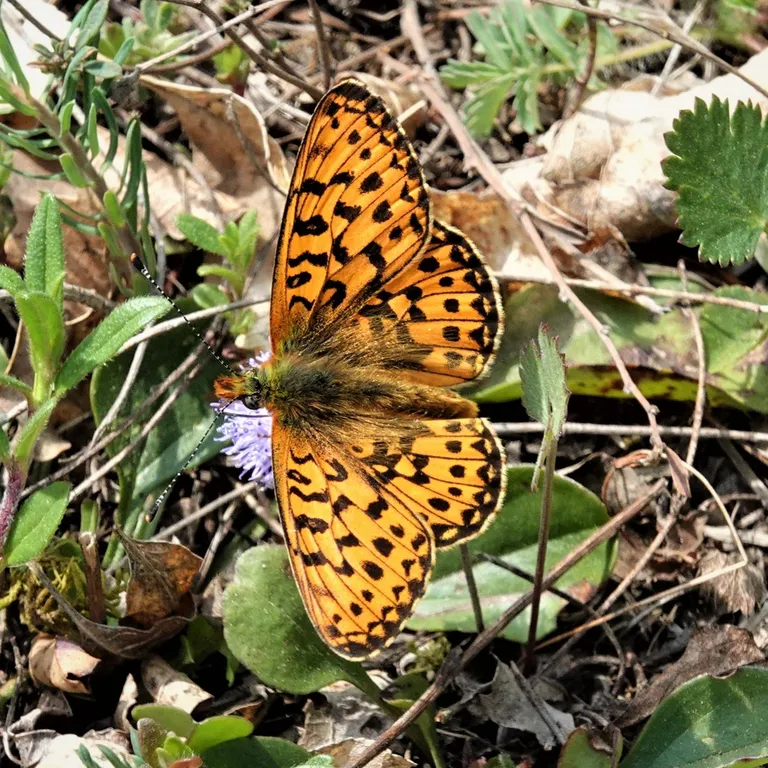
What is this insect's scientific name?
Boloria euphrosyne (also Clossiana euphrosyne)
